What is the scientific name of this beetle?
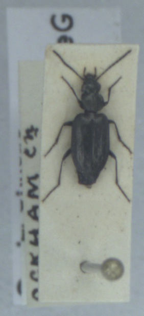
Sericoda quadripunctata
